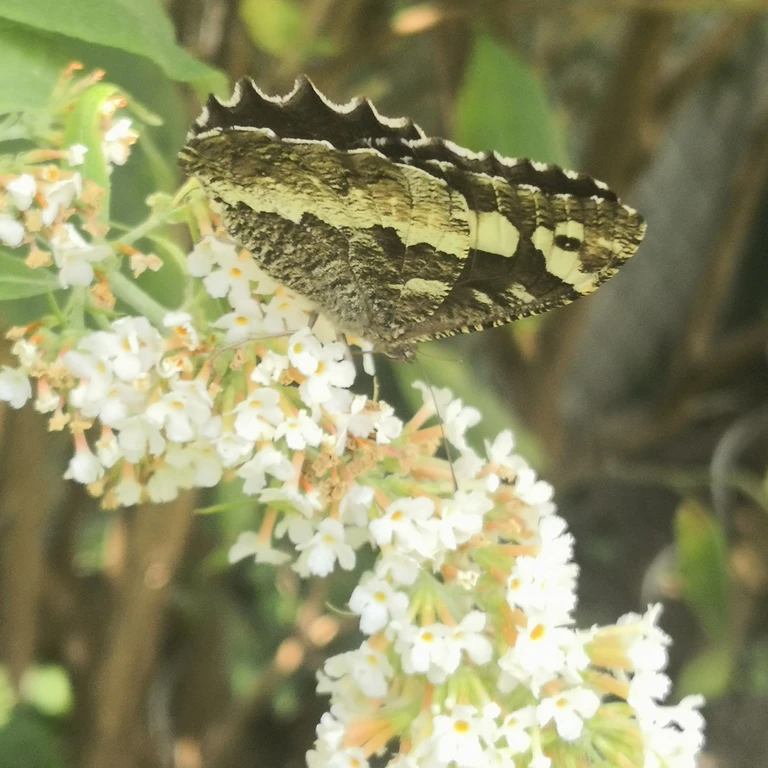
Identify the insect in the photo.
Brintesia circe
